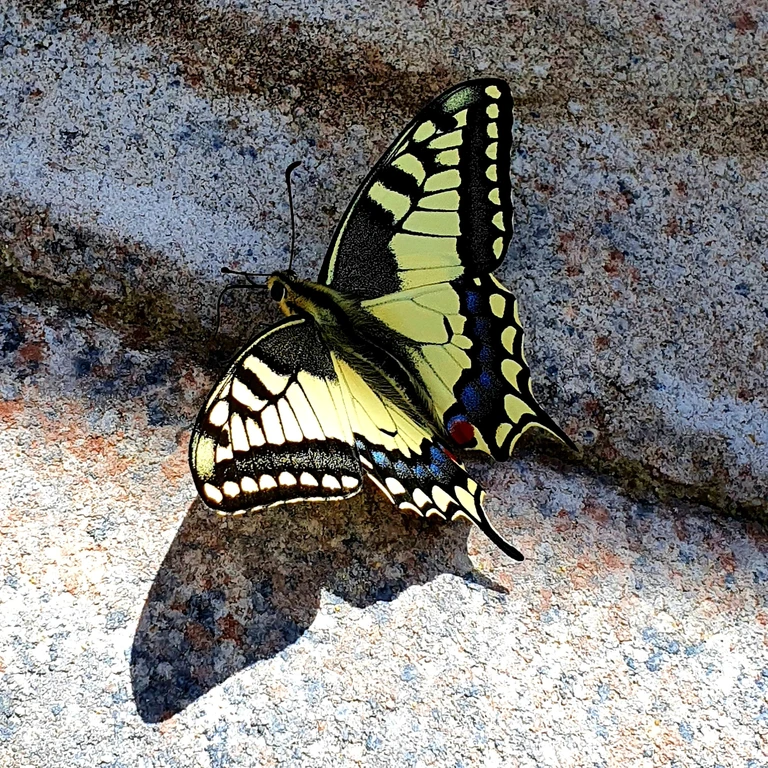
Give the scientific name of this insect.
Papilio machaon
